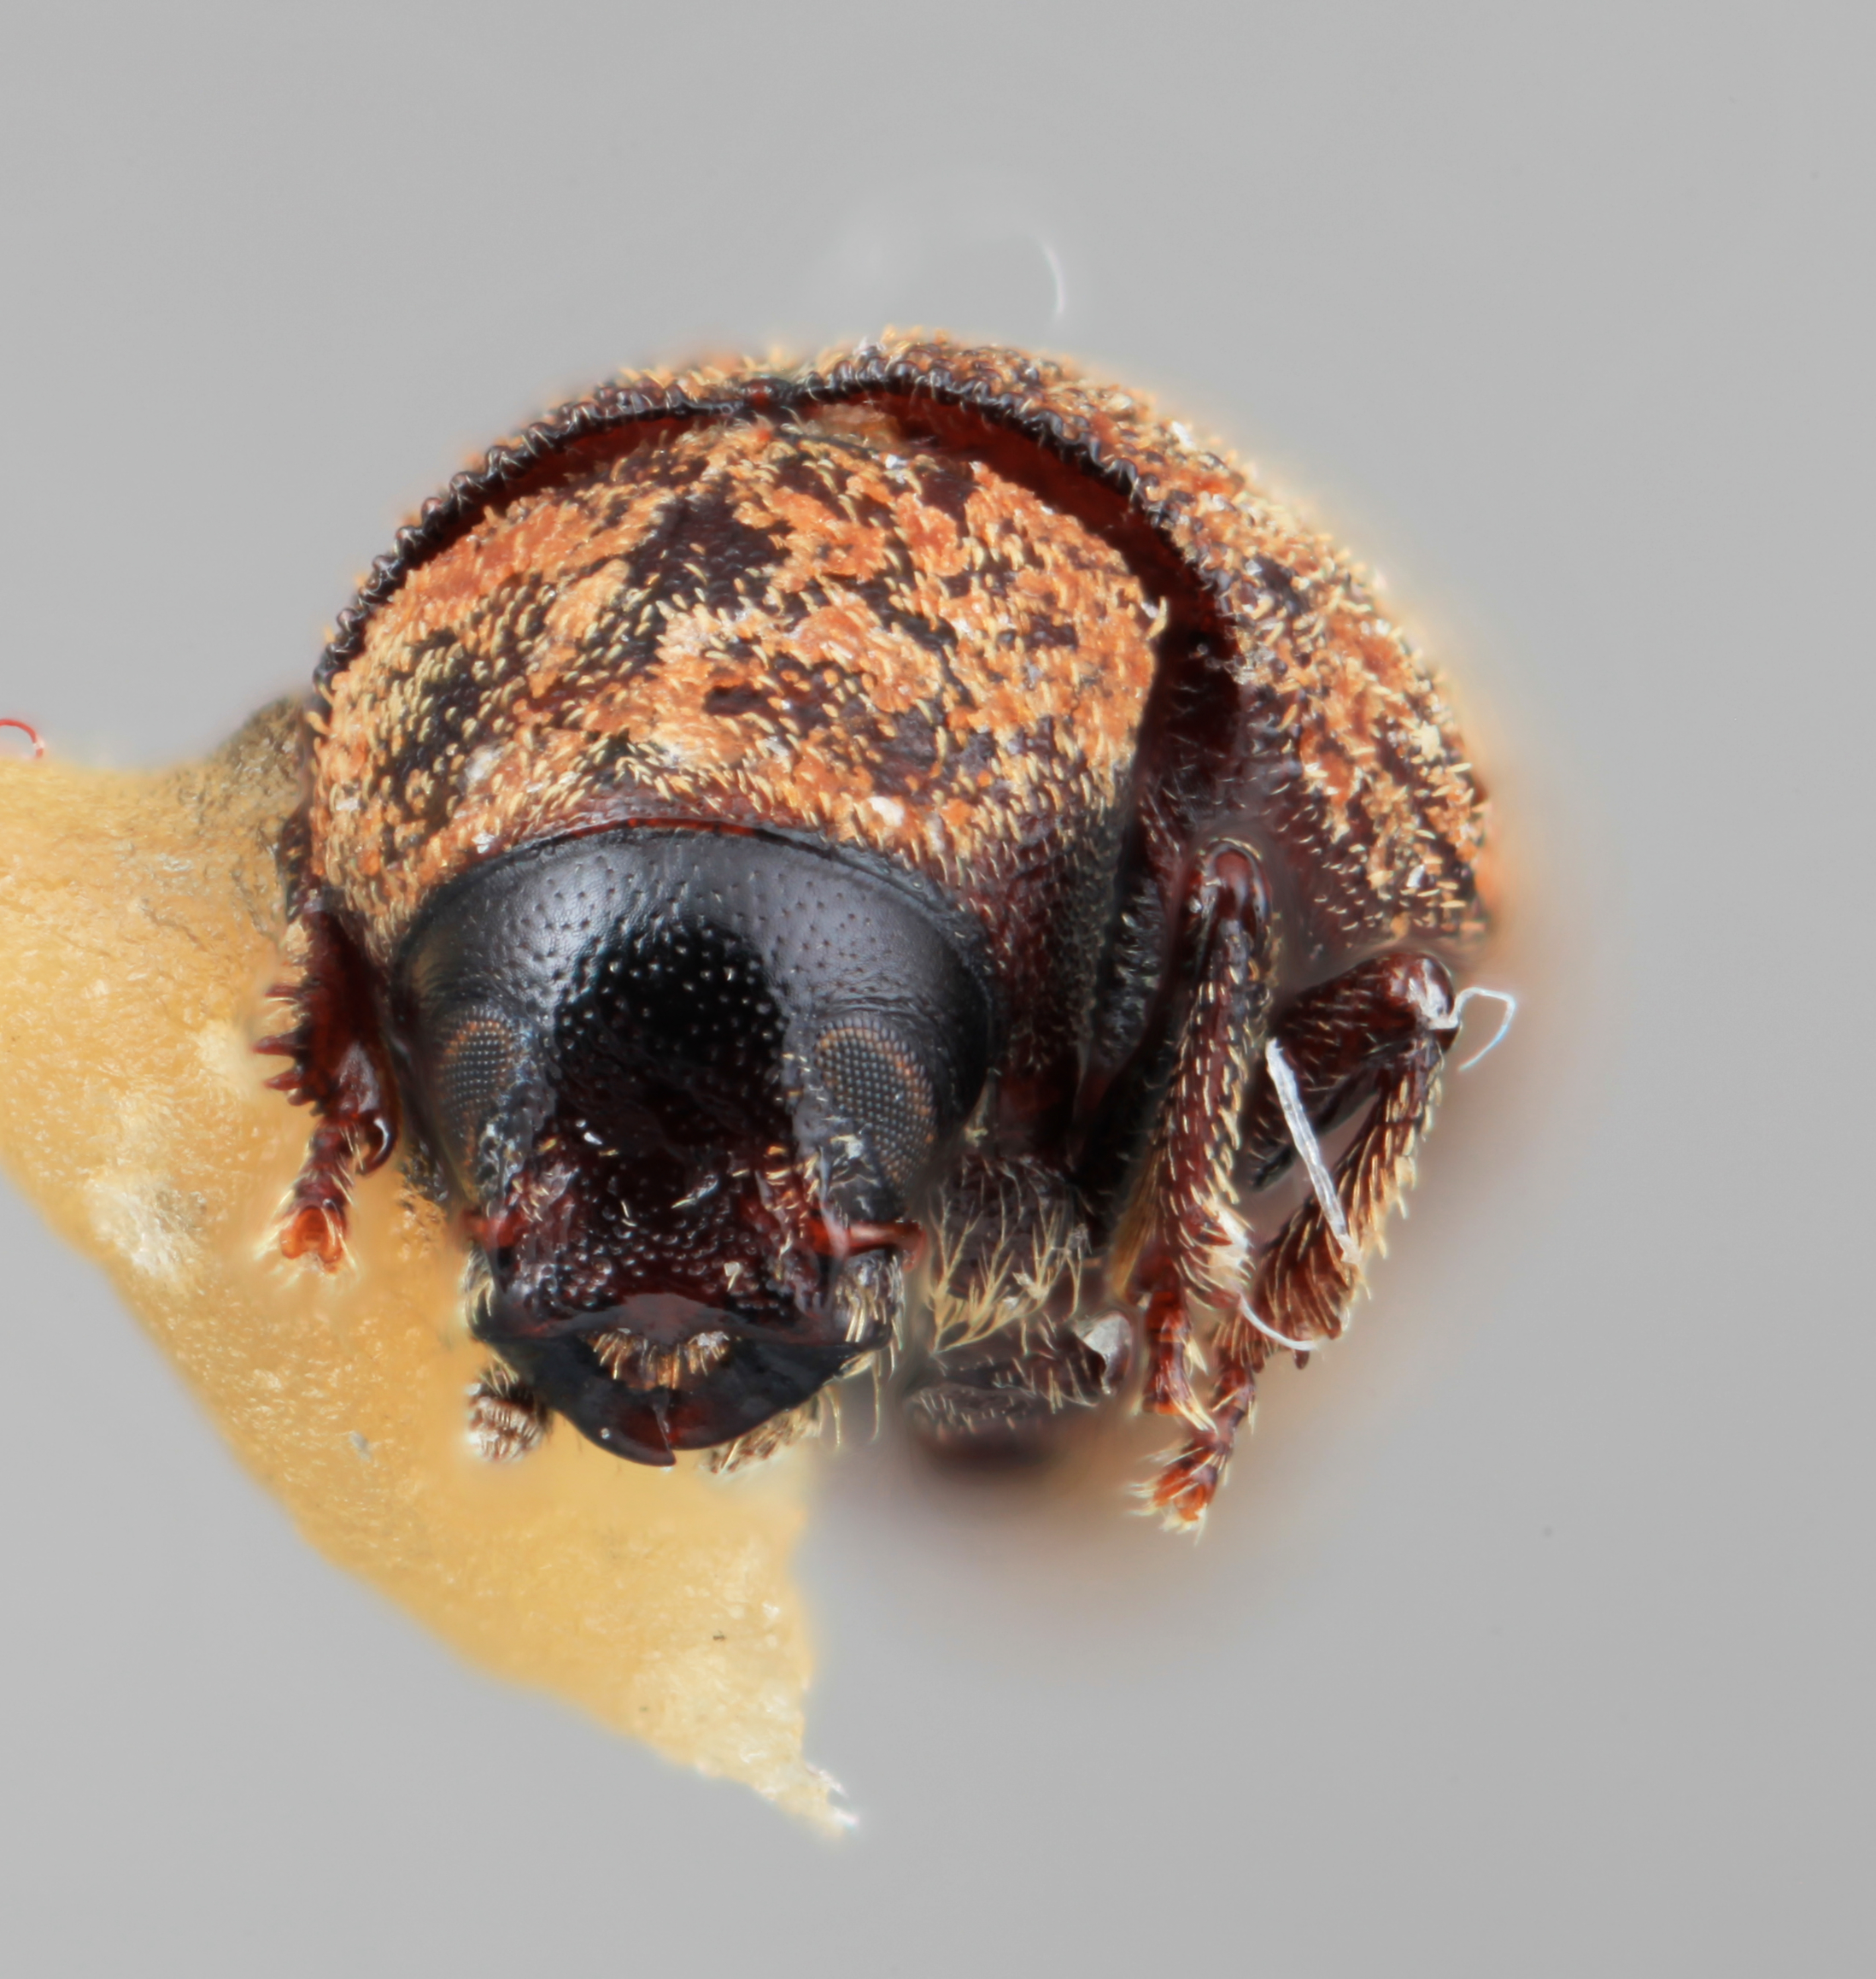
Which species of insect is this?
Acrantus opimus
